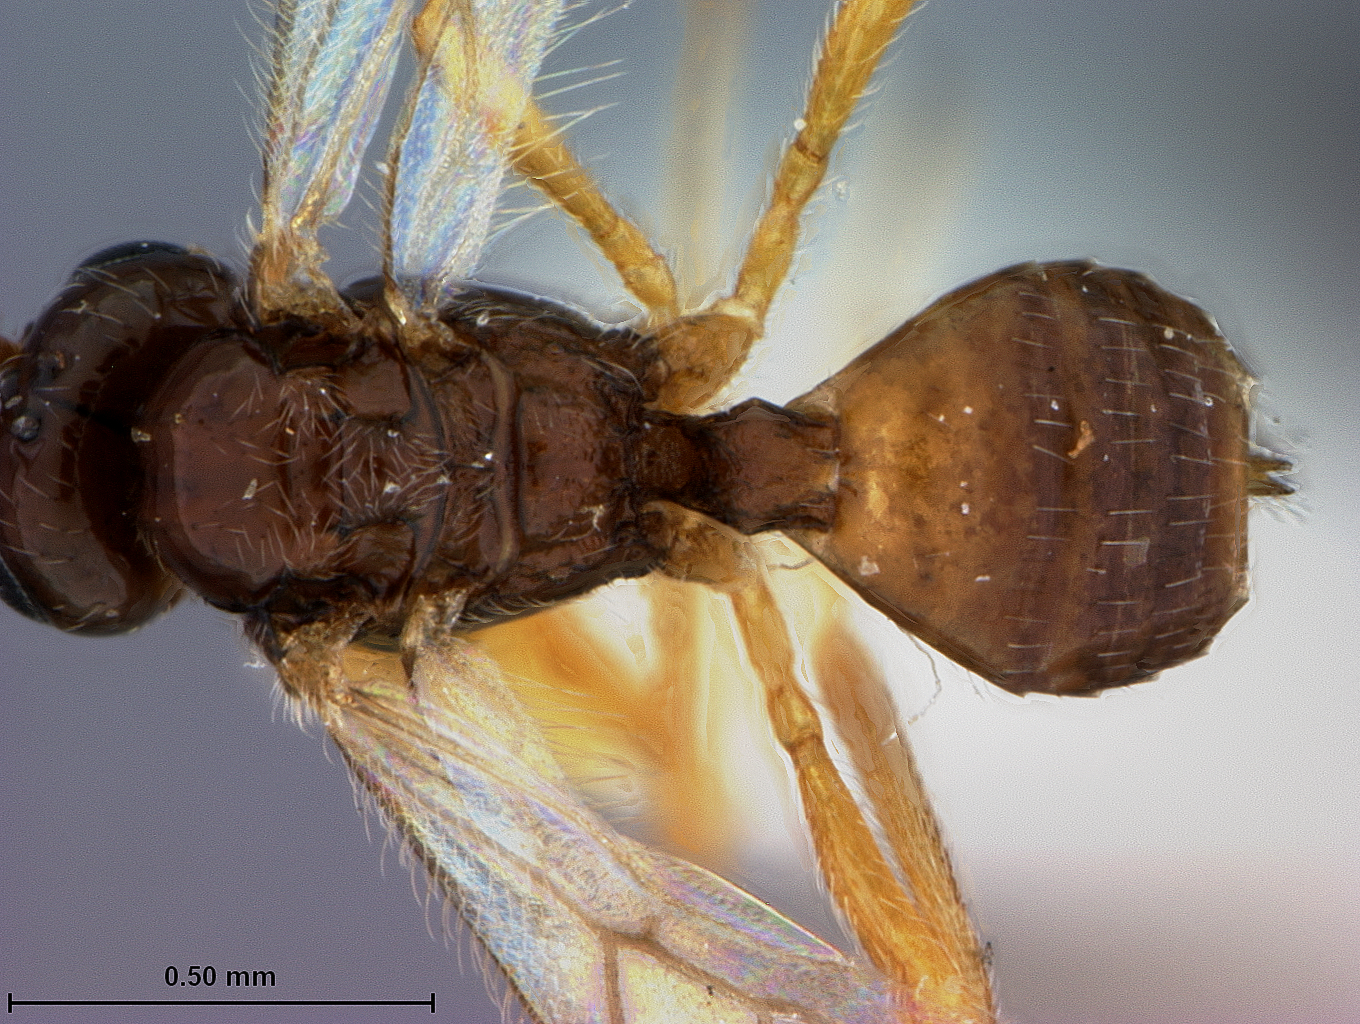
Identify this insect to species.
Adelura gahani
